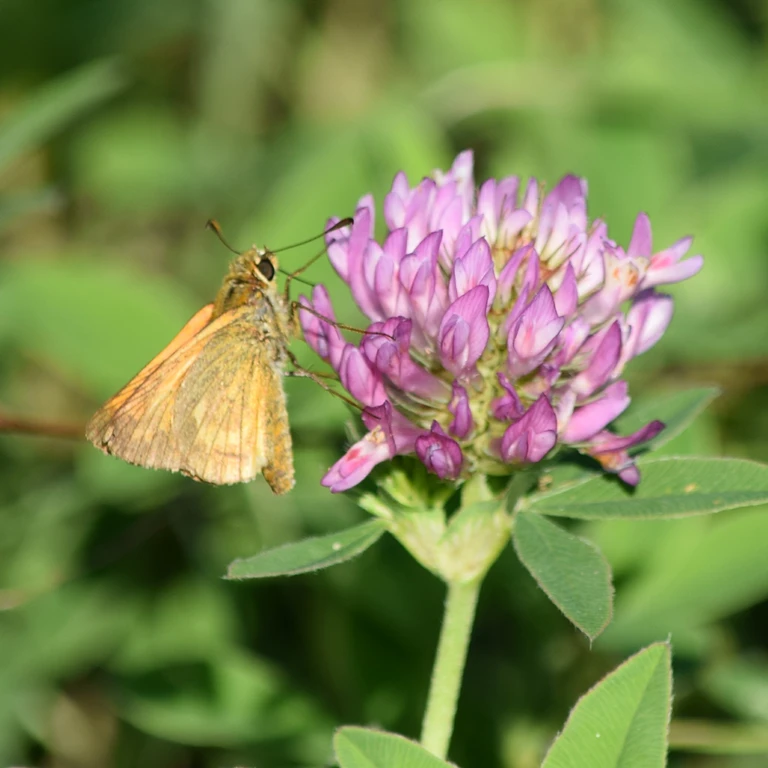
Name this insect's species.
Ochlodes sylvanus (also Ochlodes venata)
